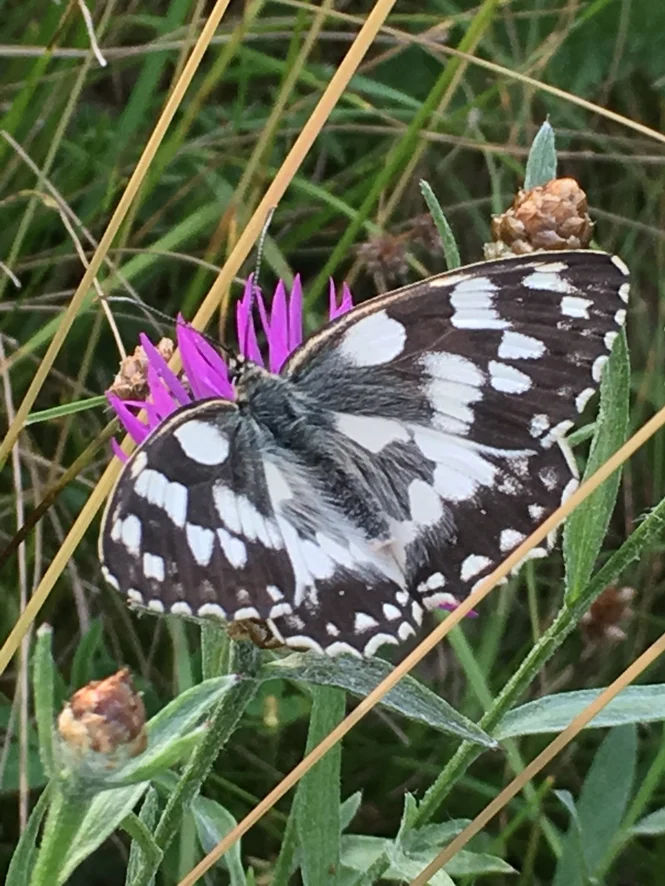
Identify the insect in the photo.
Melanargia galathea
